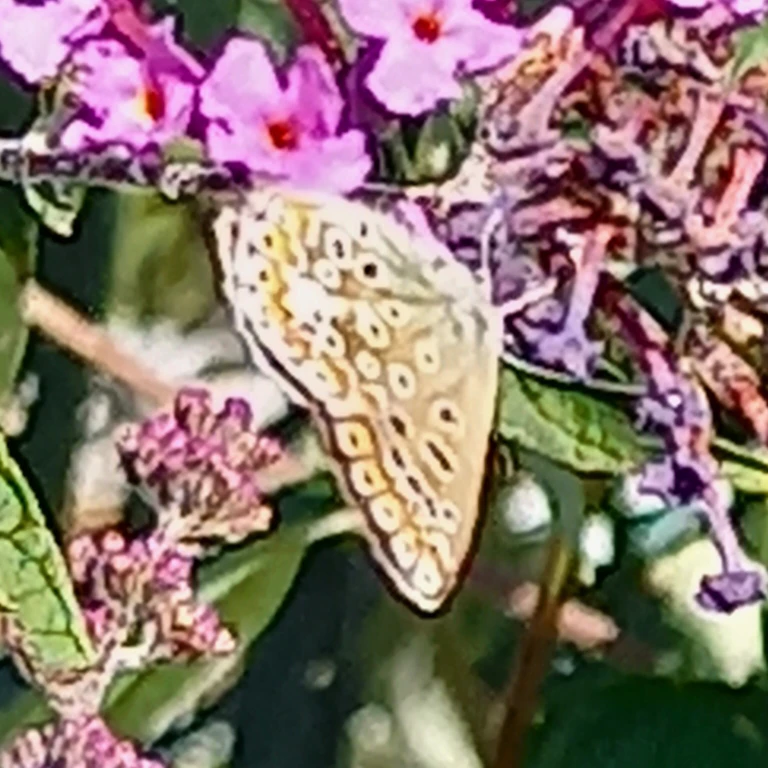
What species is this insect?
Polyommatus icarus
